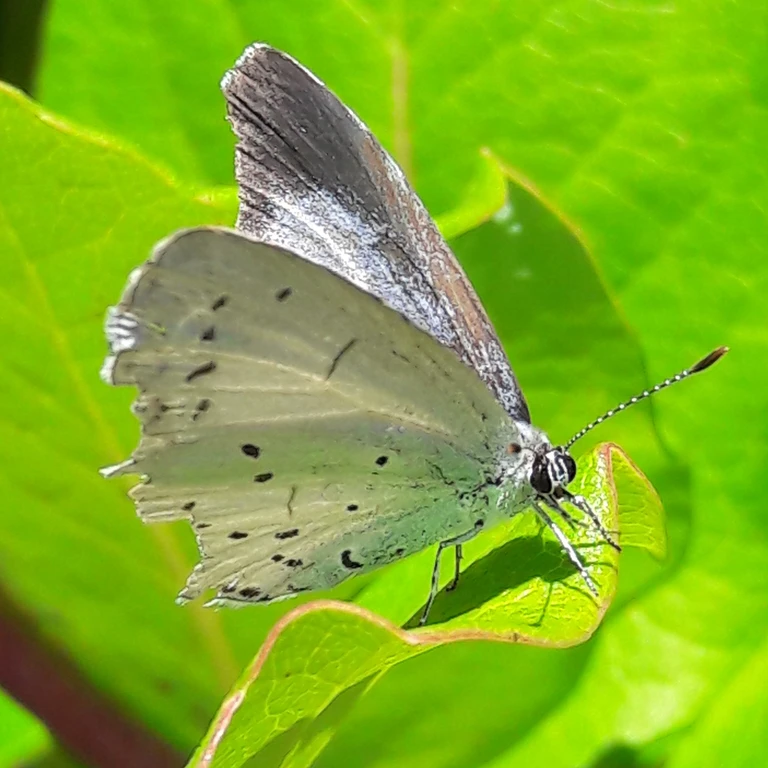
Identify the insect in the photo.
Celastrina argiolus
